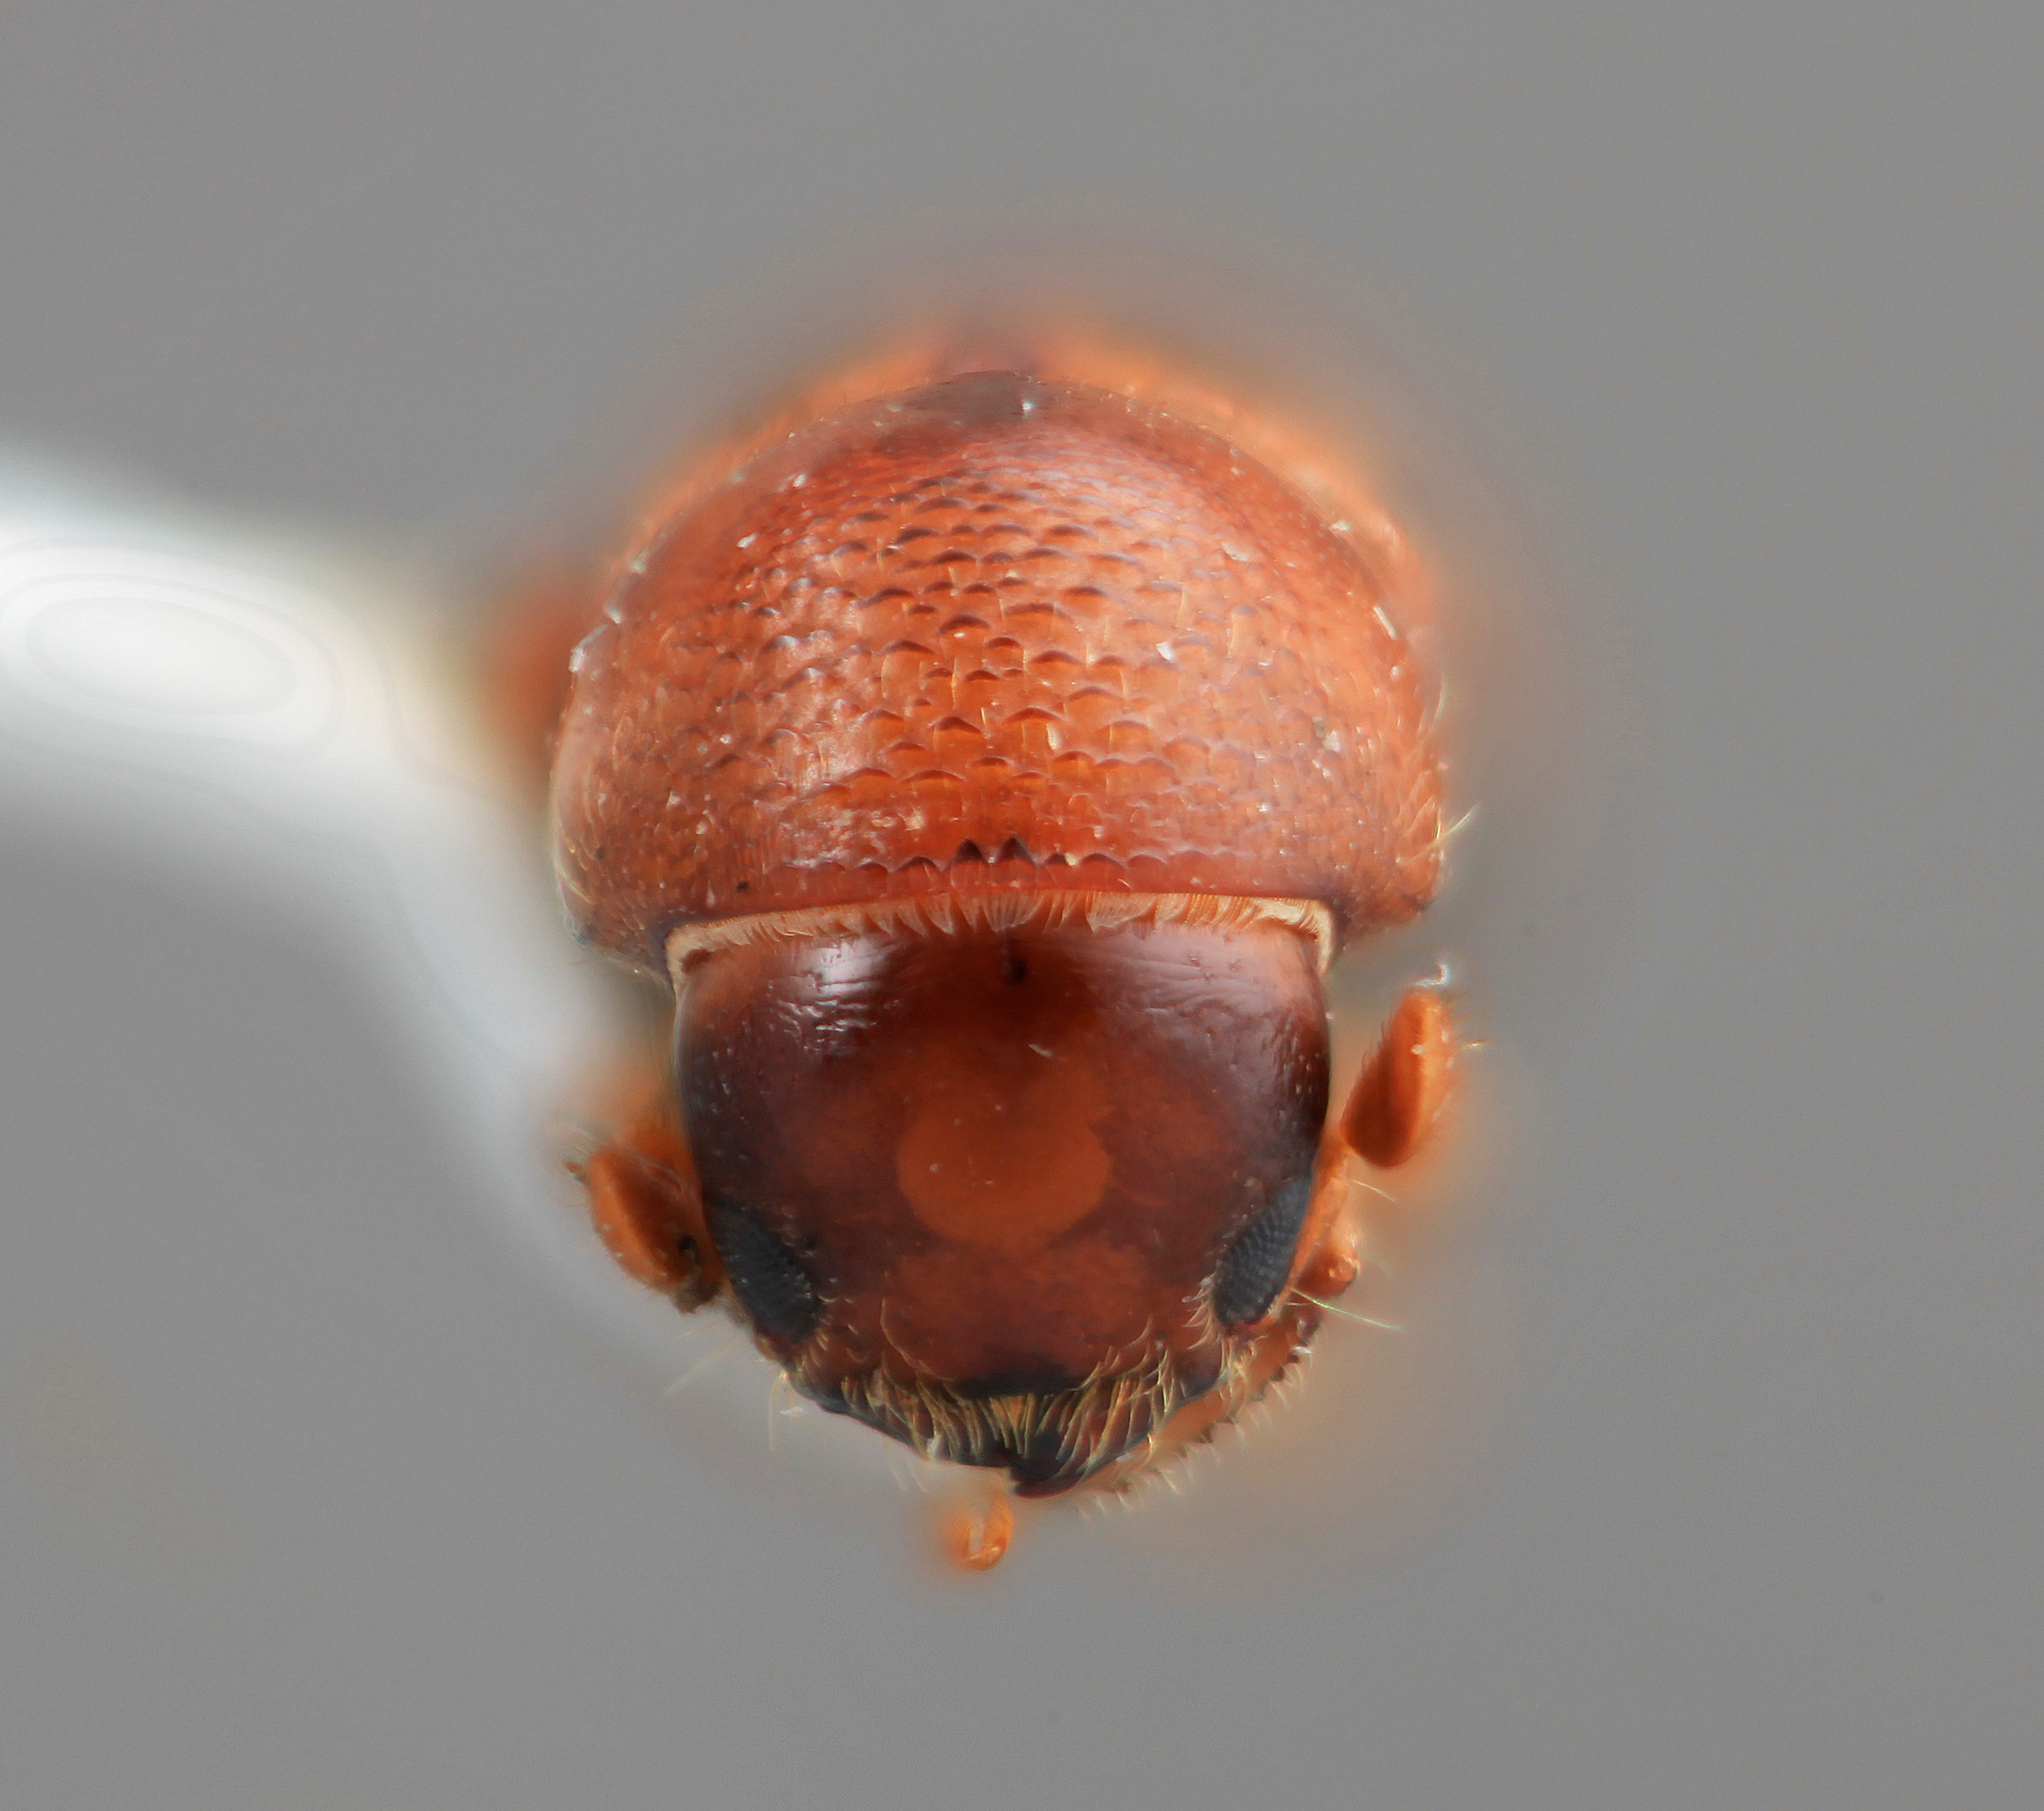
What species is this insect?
Corthylus convexifrons
